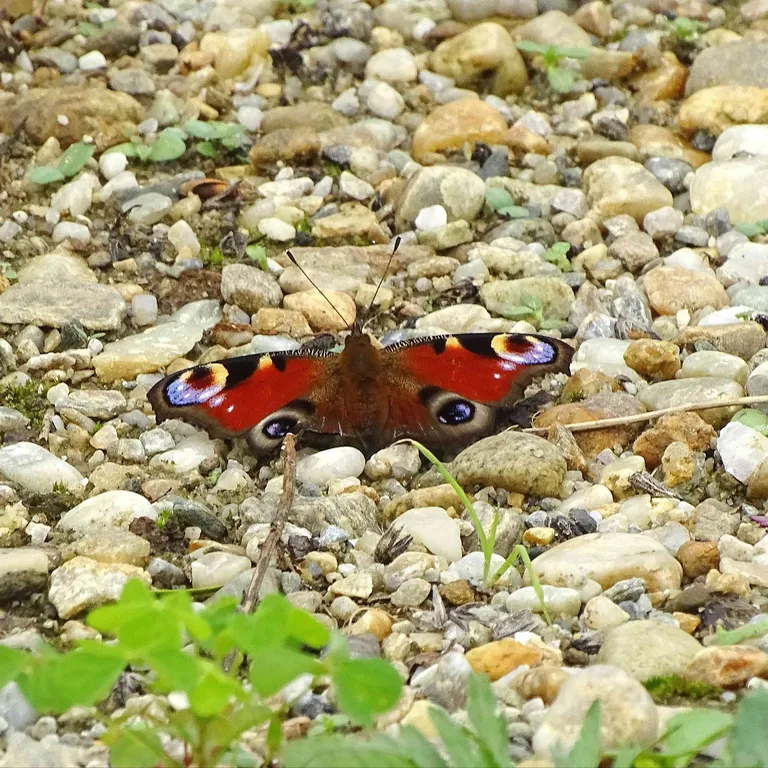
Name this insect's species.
Aglais io
